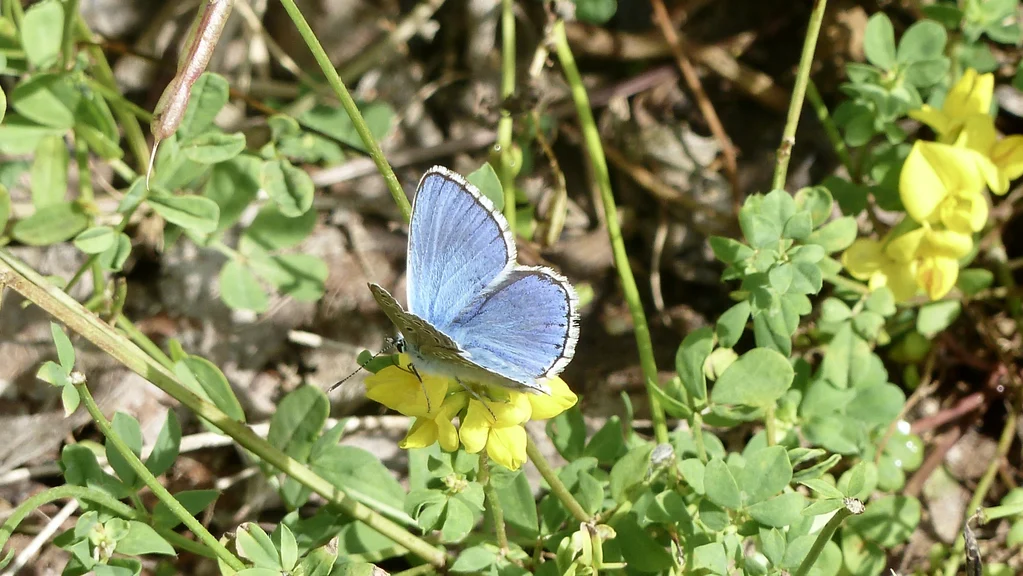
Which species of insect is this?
Lysandra bellargus
